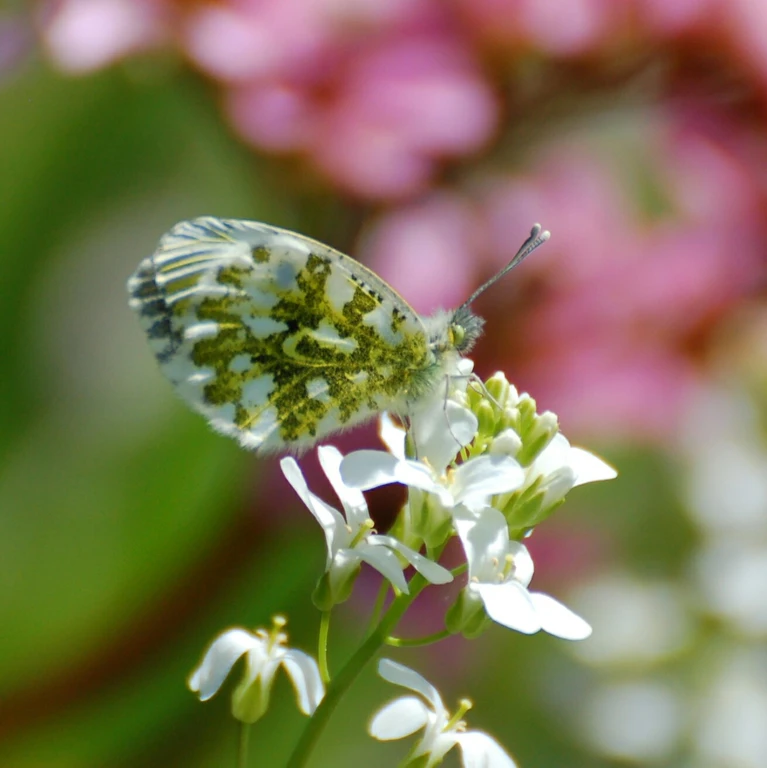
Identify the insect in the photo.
Anthocharis cardamines
